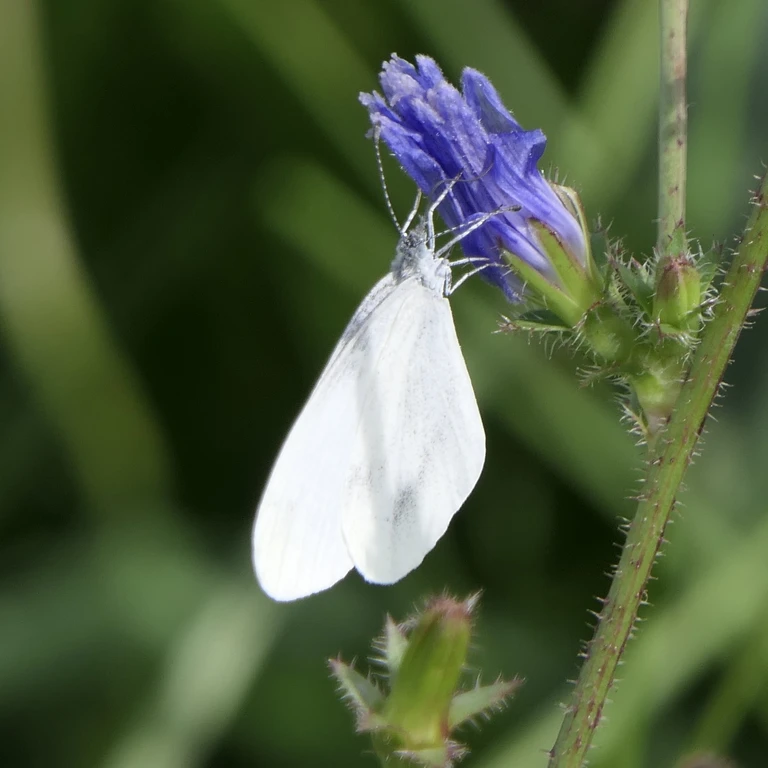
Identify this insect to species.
Leptidea sinapis/juvernica
